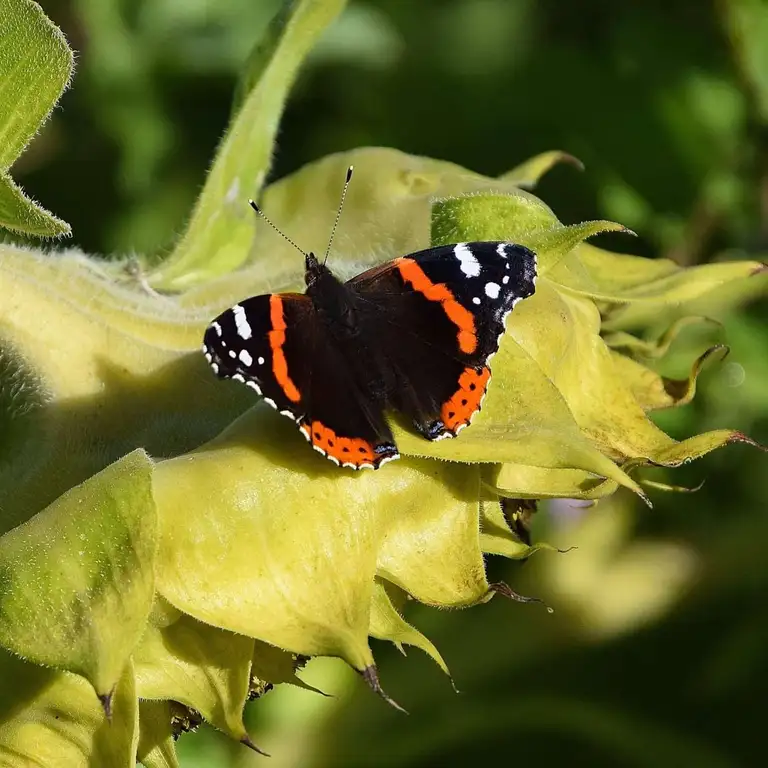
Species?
Vanessa atalanta
